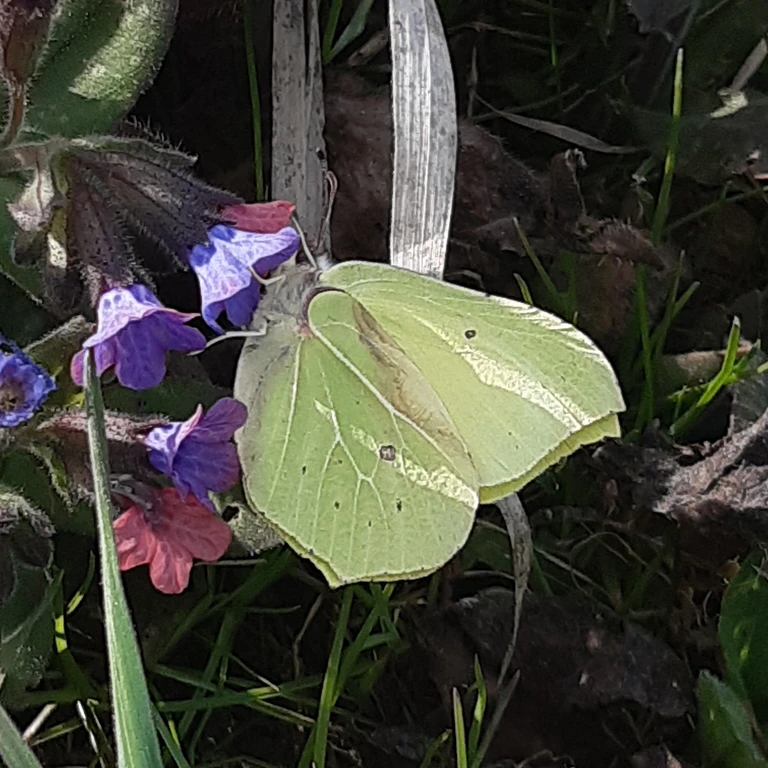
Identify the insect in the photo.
Gonepteryx rhamni
